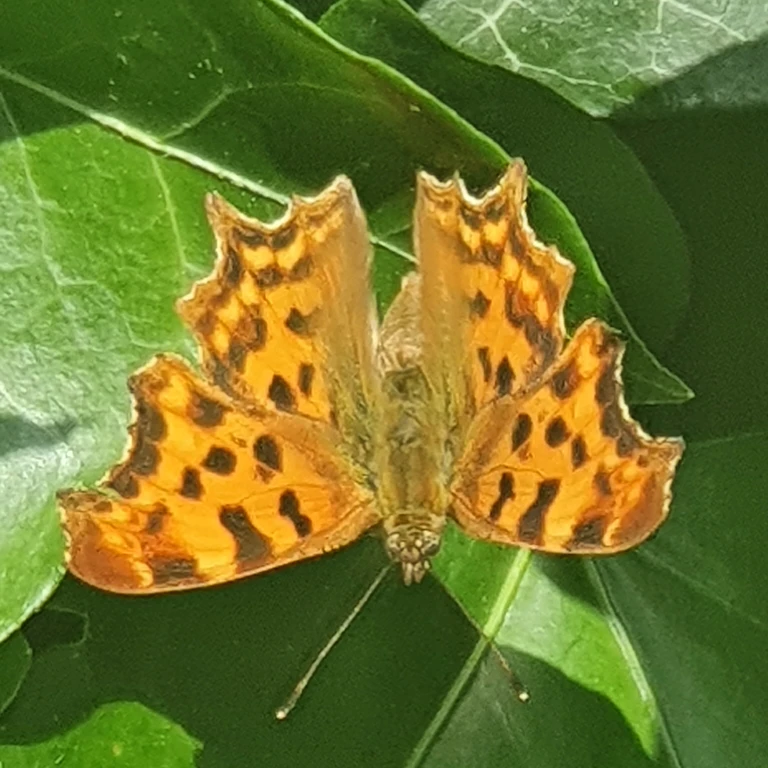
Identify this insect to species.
Polygonia c-album
